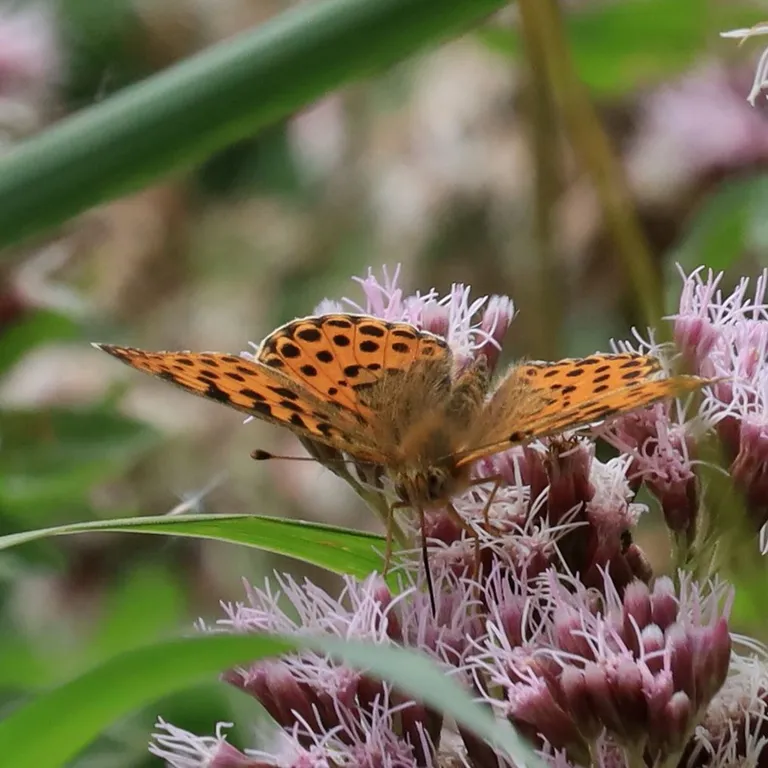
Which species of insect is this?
Issoria lathonia
